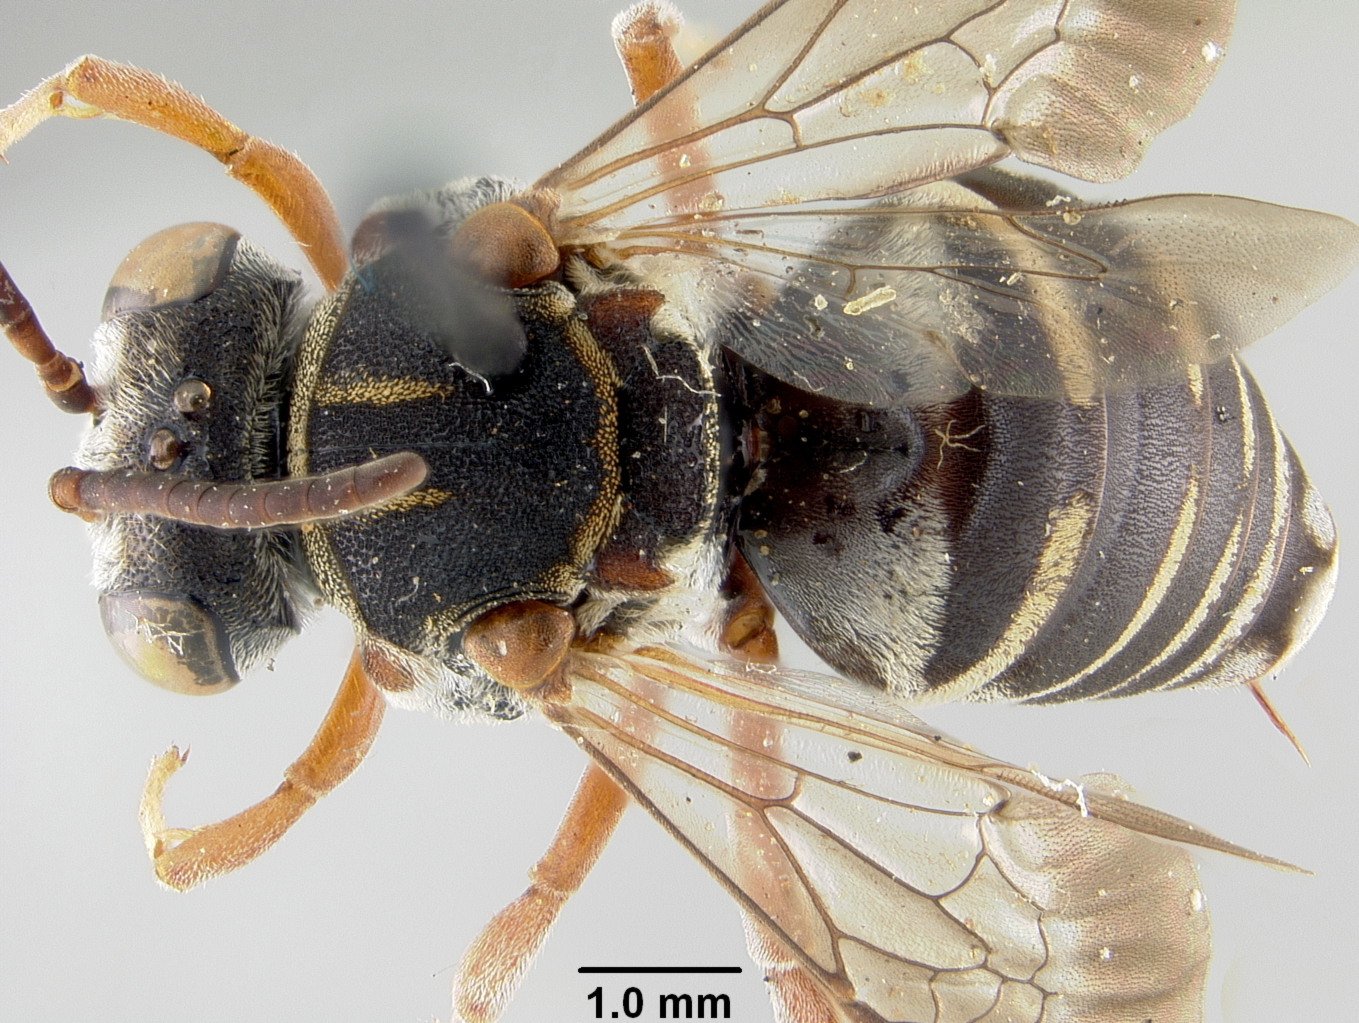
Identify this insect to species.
Epeolus vernalis
